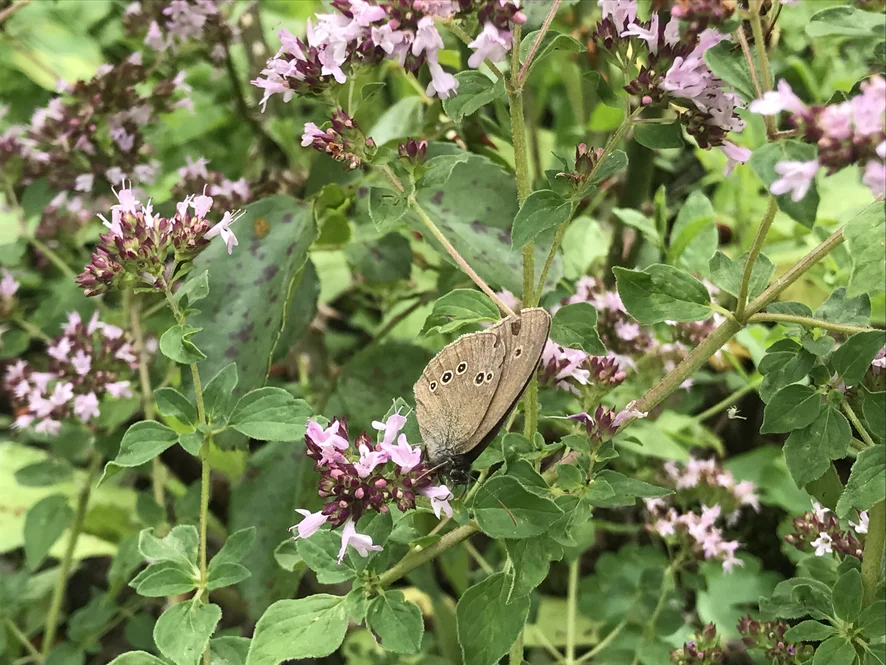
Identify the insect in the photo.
Aphantopus hyperantus
